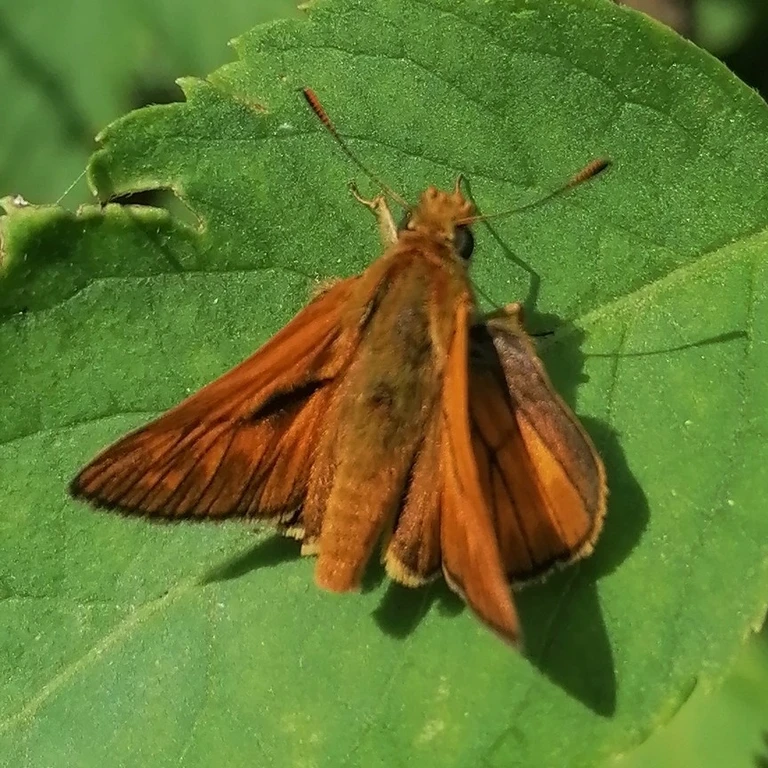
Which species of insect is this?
Ochlodes sylvanus (also Ochlodes venata)
